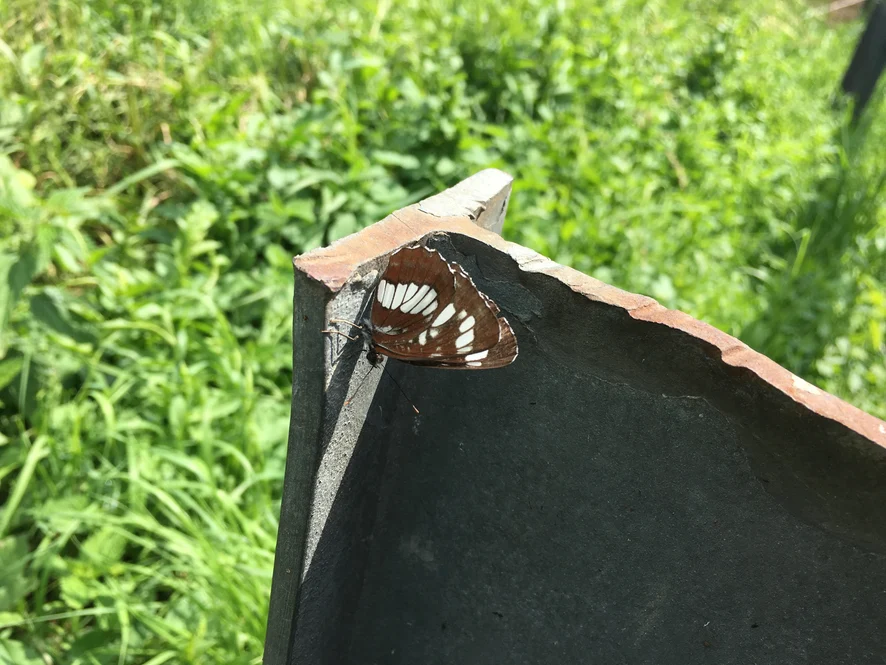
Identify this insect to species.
Neptis rivularis
